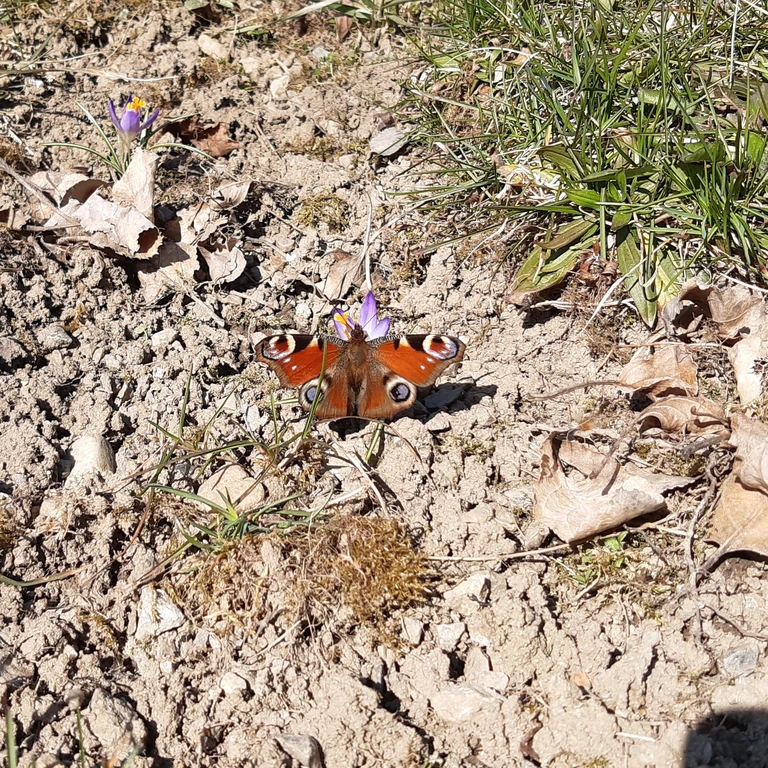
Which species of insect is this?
Aglais io
